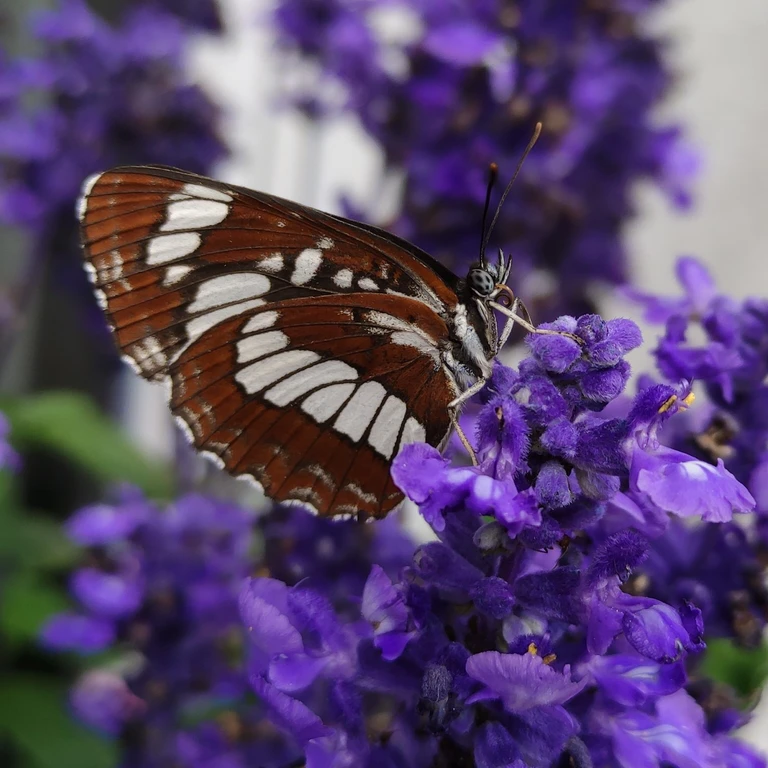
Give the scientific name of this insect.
Neptis rivularis
